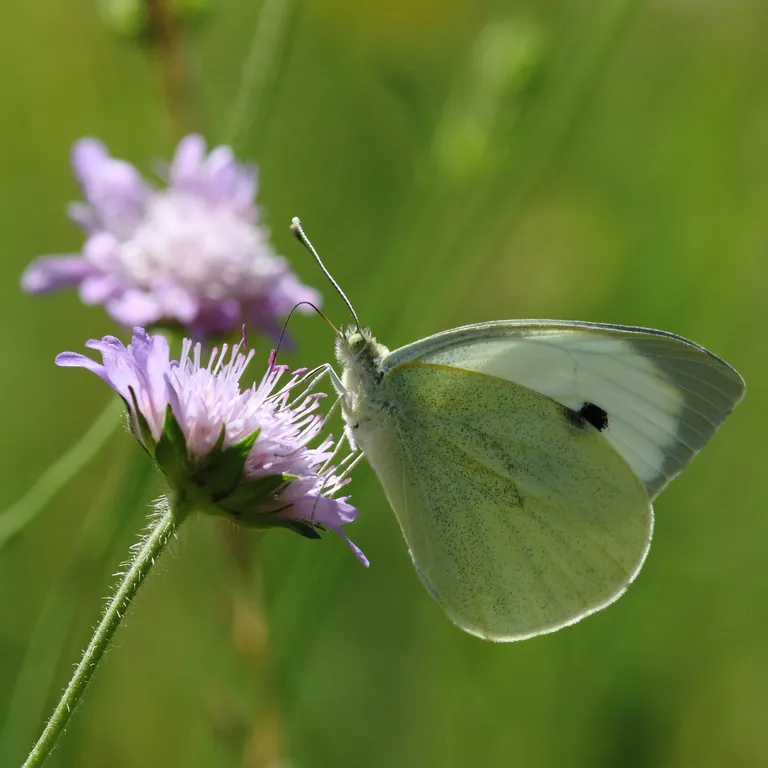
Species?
Pieris brassicae
